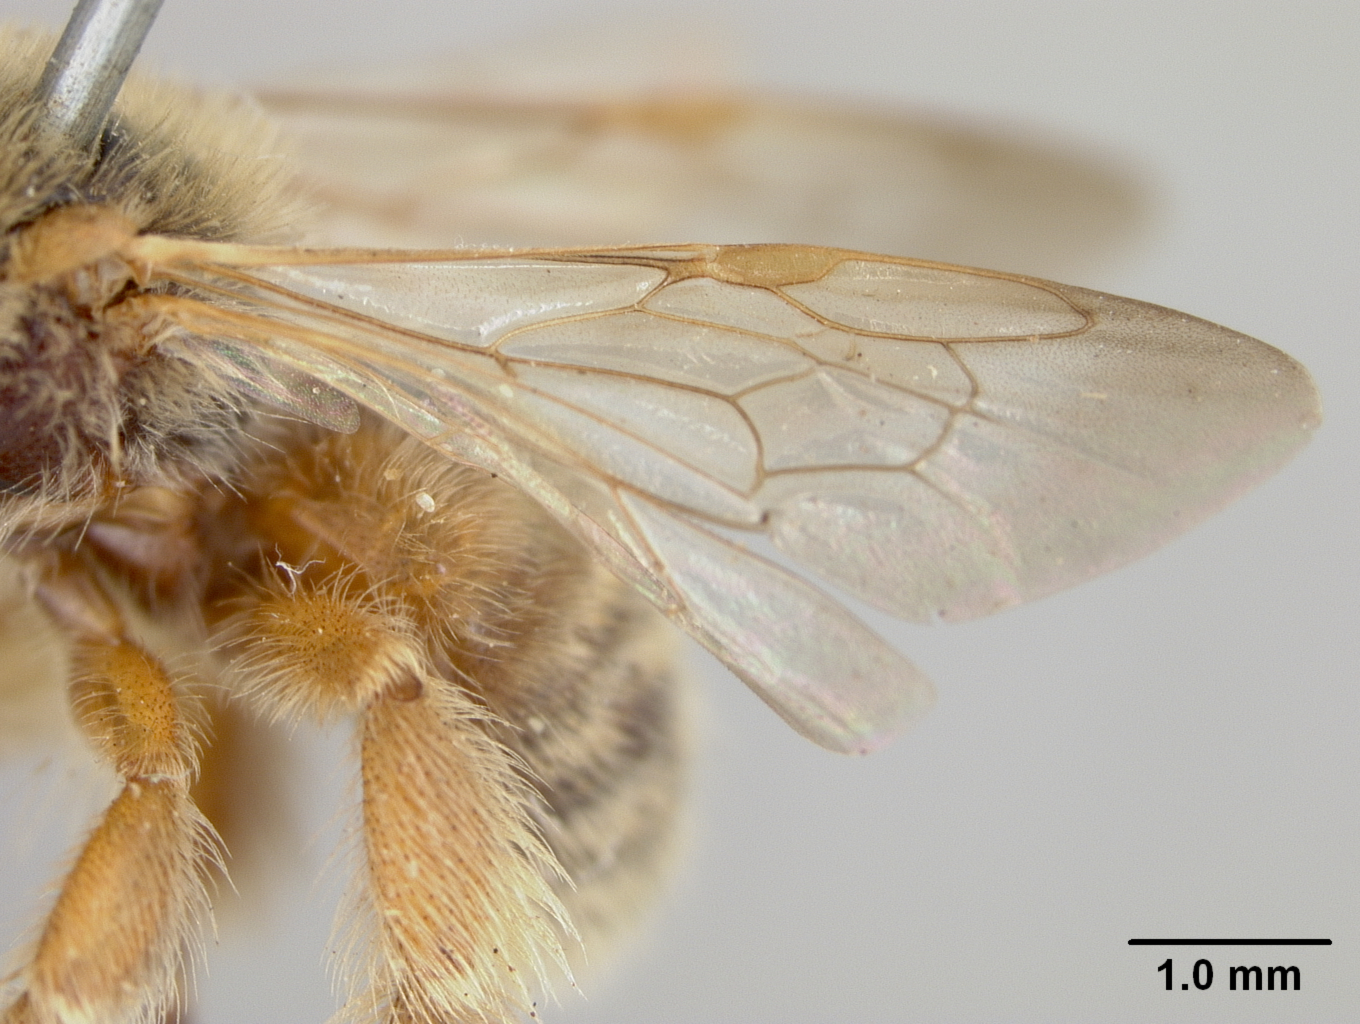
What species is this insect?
Exomalopsis snowi
